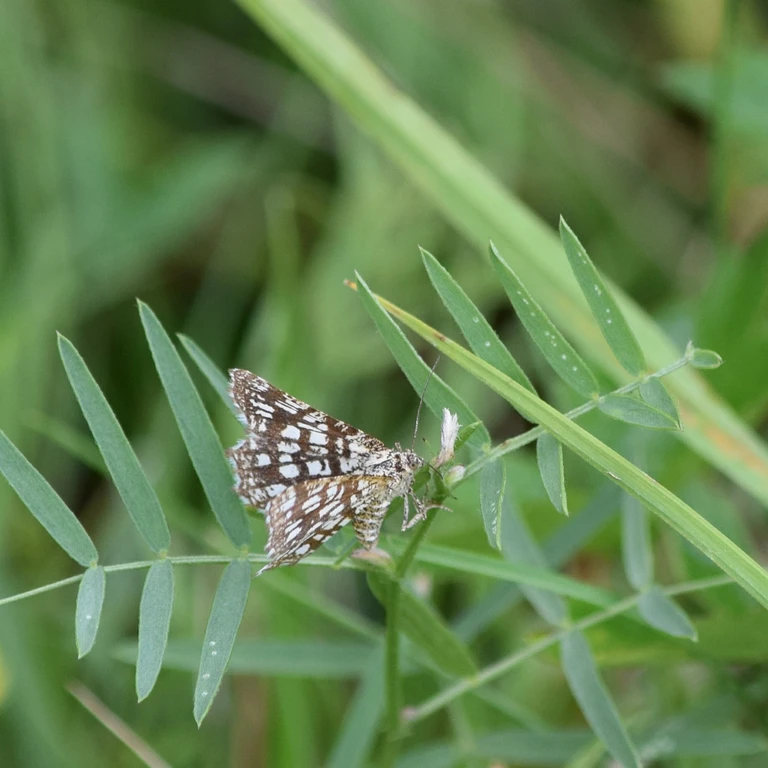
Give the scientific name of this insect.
Chiasmia clathrata
